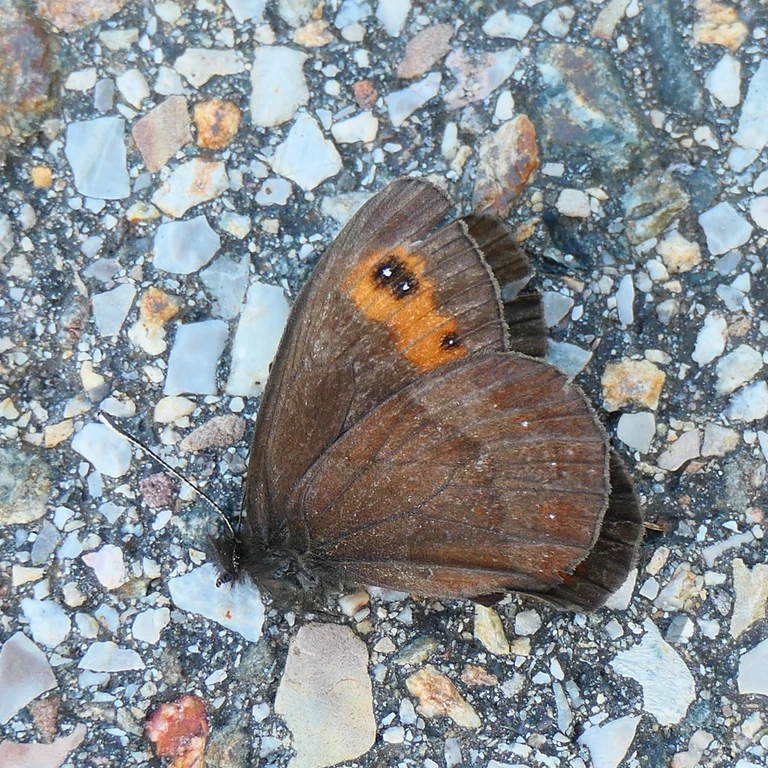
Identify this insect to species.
Erebia aethiops
